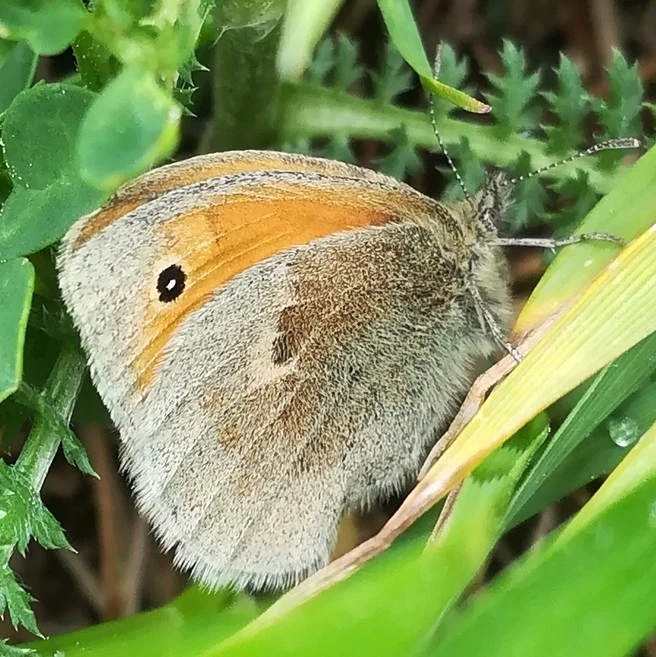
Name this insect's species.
Coenonympha pamphilus
